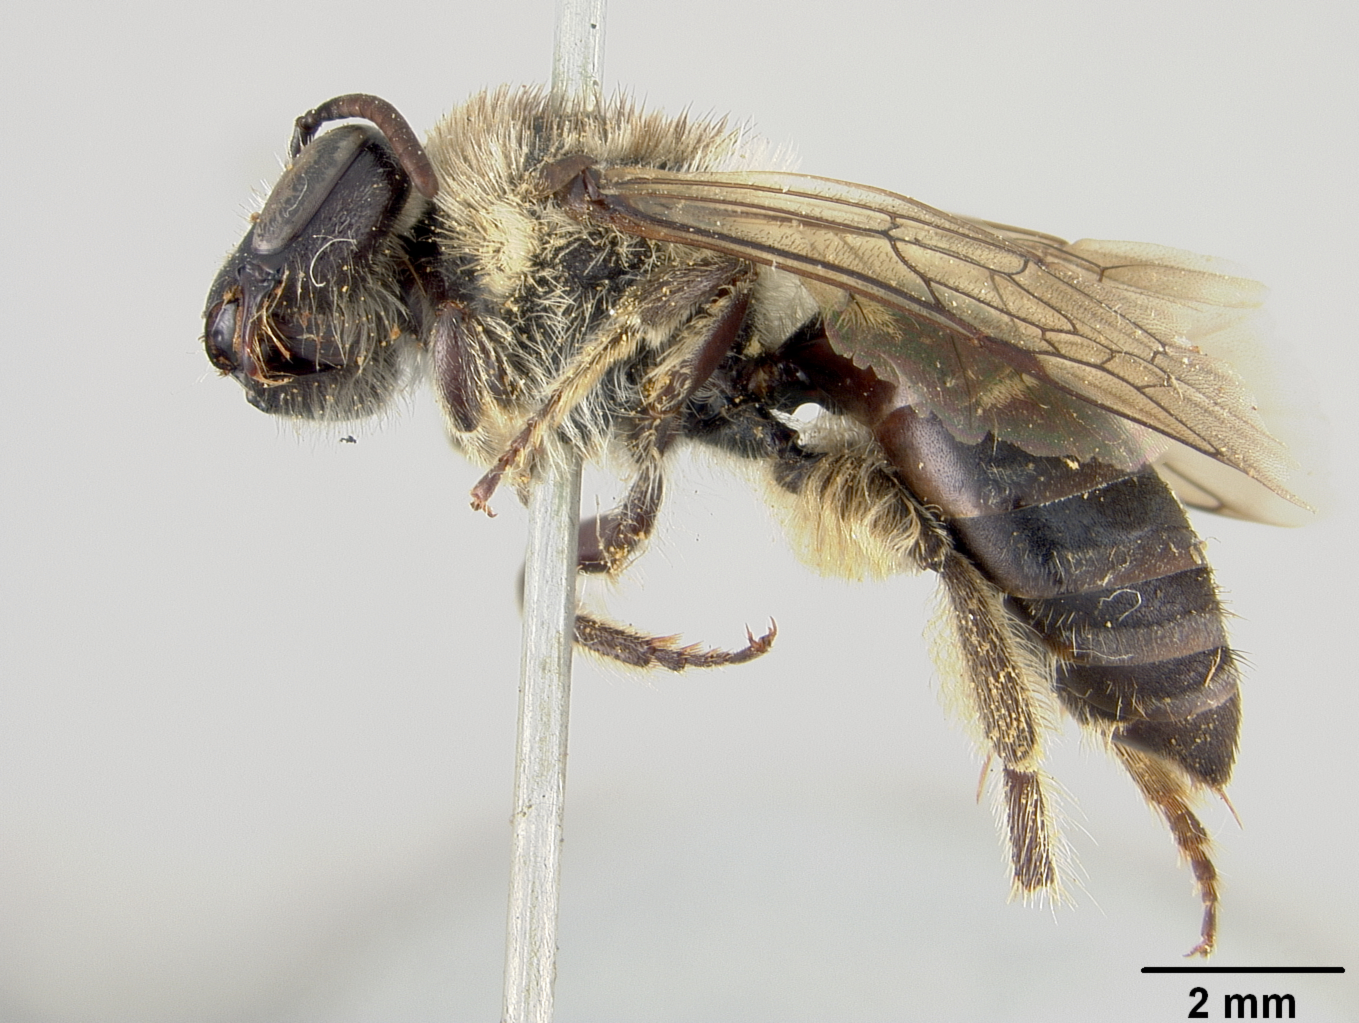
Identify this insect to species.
Colletes bigeloviae
